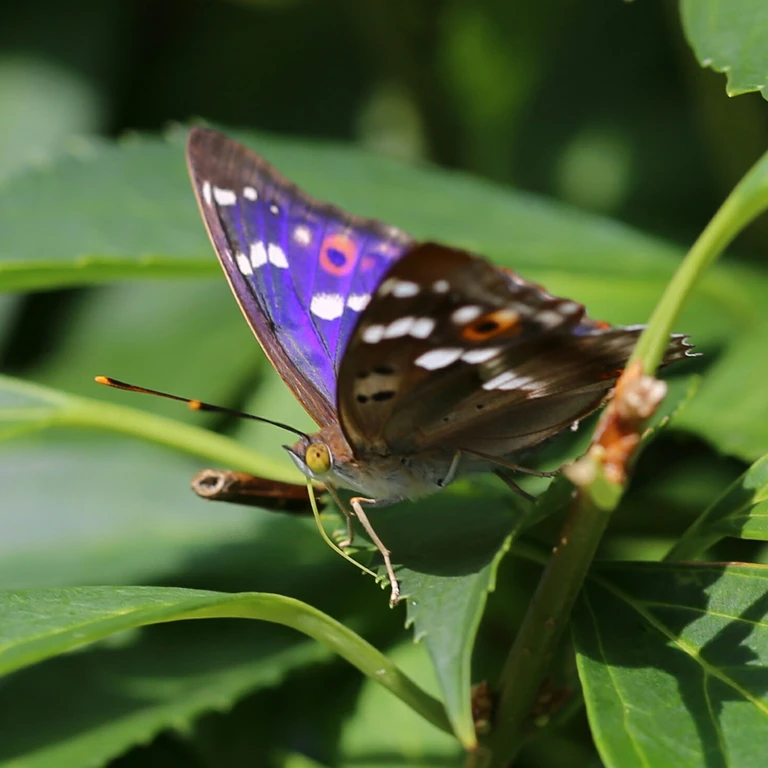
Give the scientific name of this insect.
Apatura ilia
